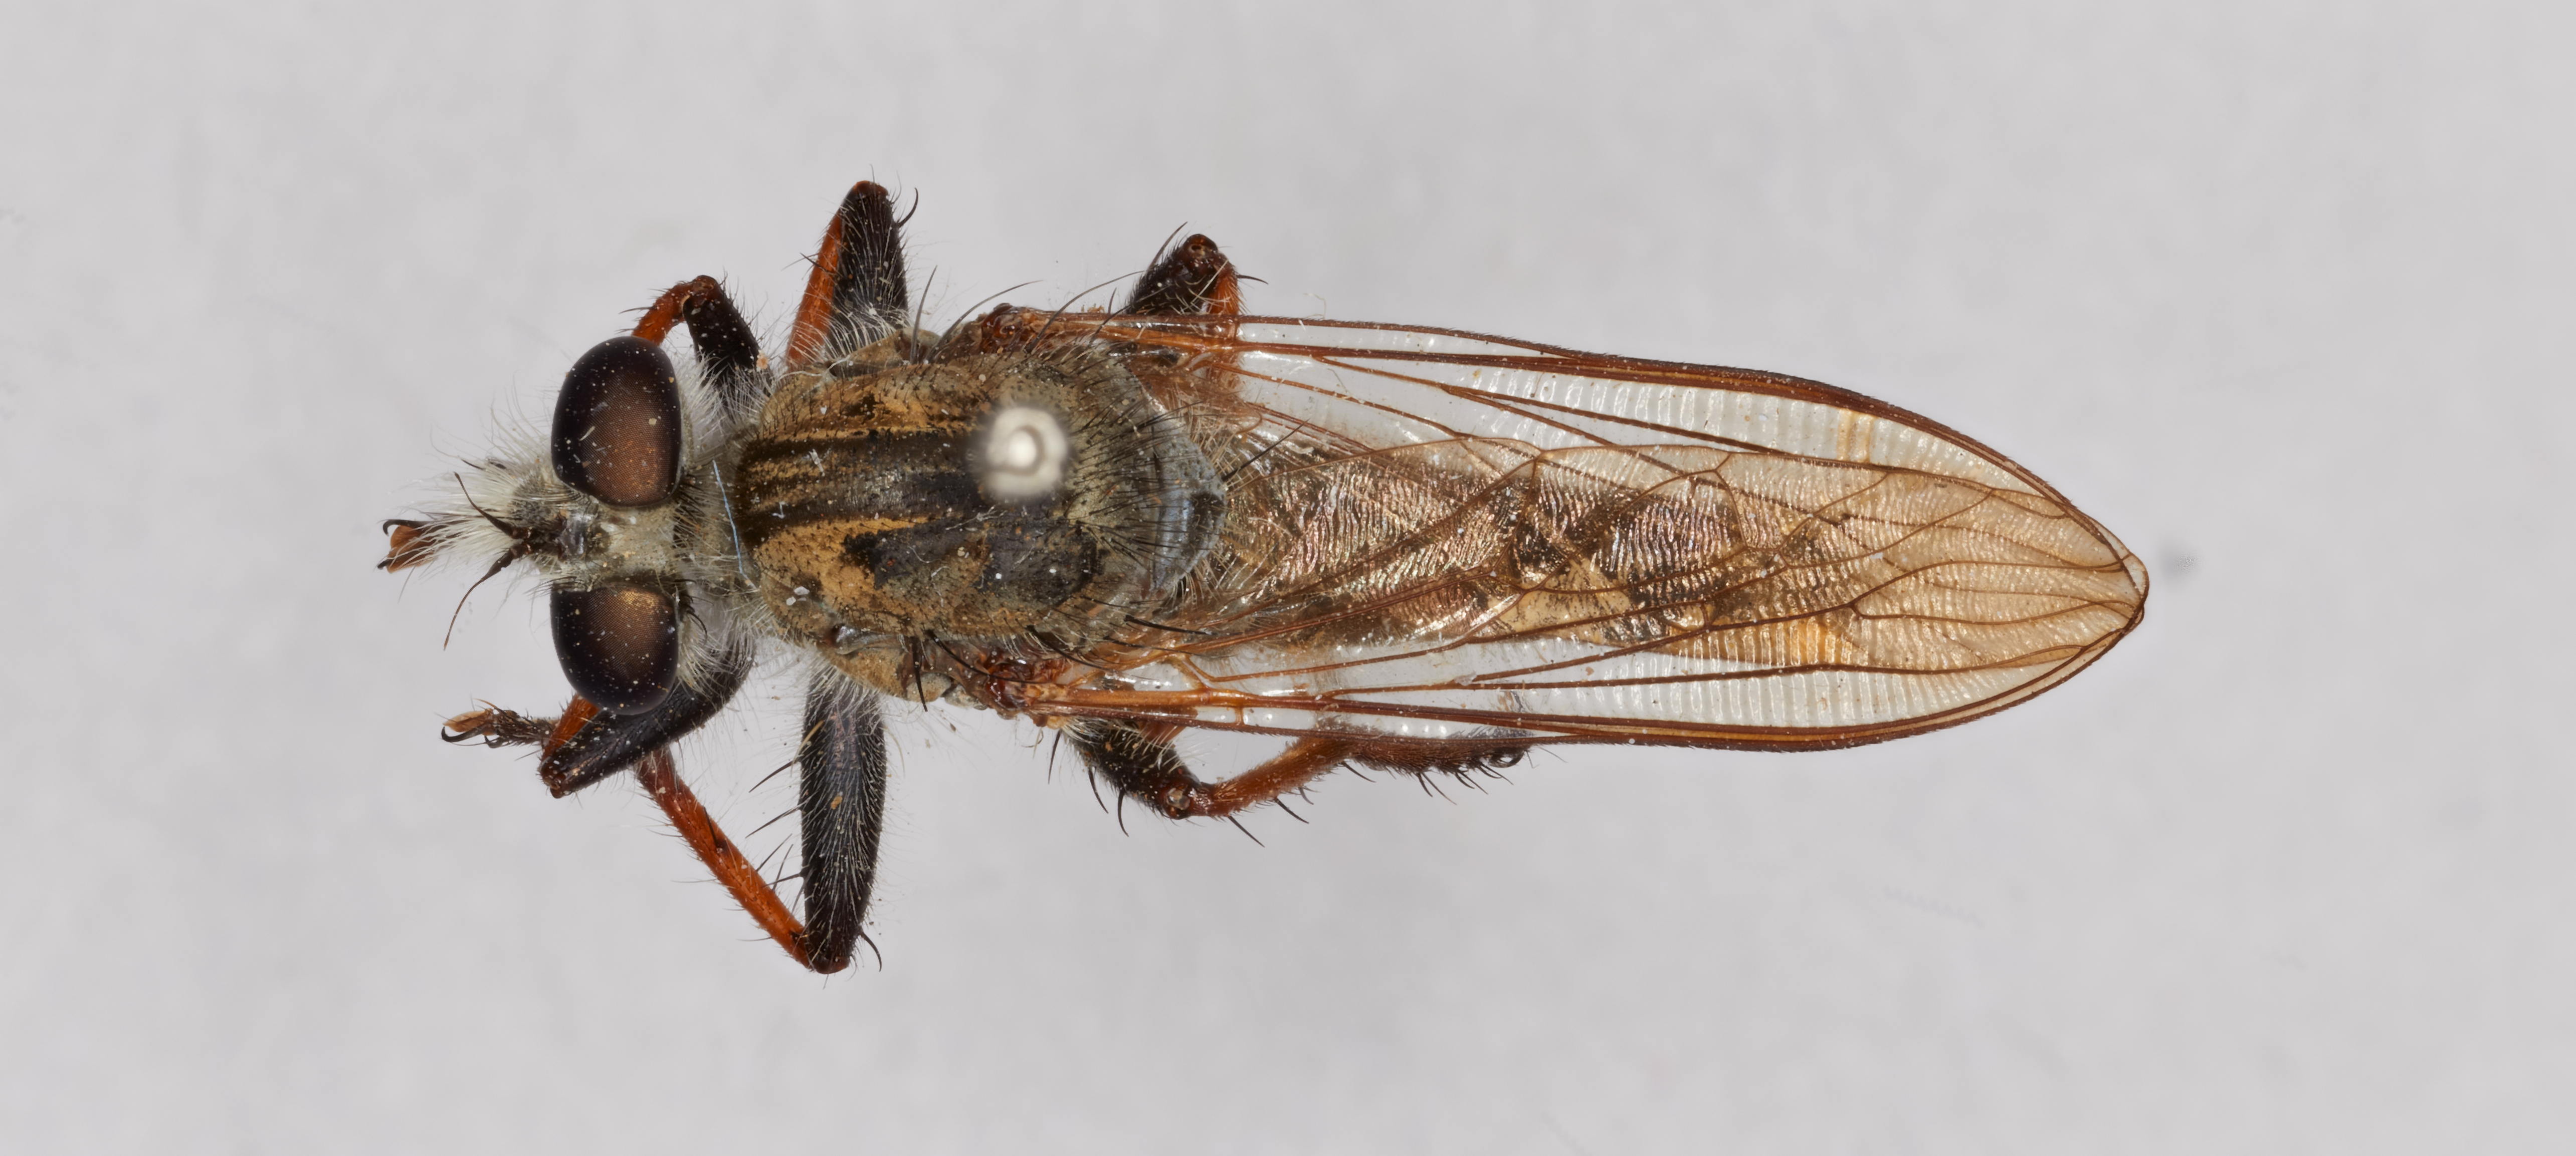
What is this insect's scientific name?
Efferia hinei
